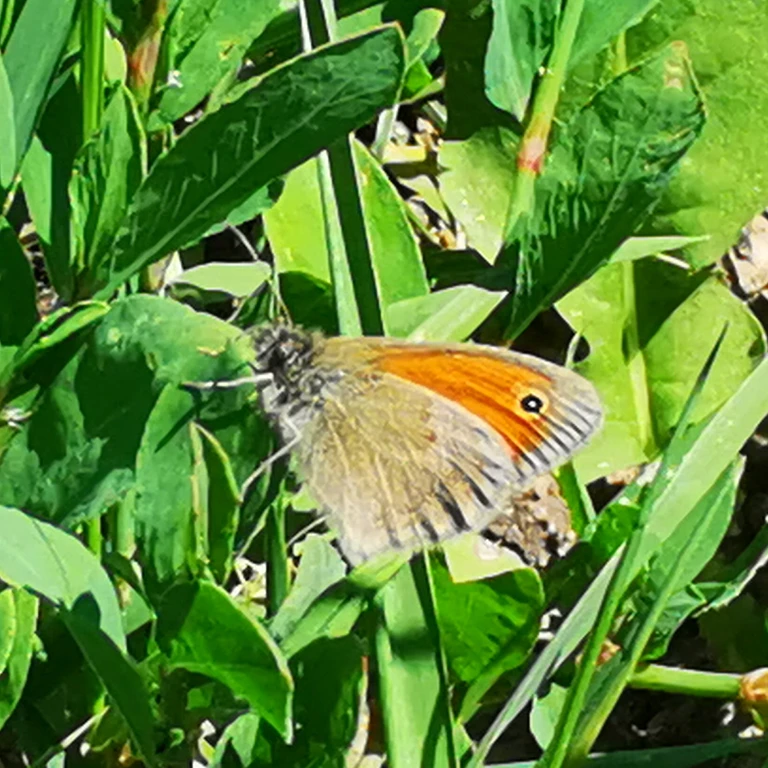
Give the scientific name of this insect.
Coenonympha pamphilus
